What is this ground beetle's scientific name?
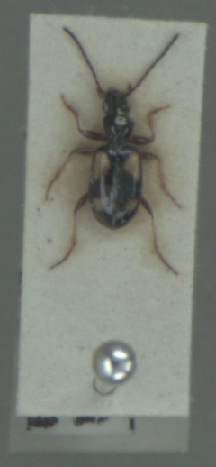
Bembidion illigeri
